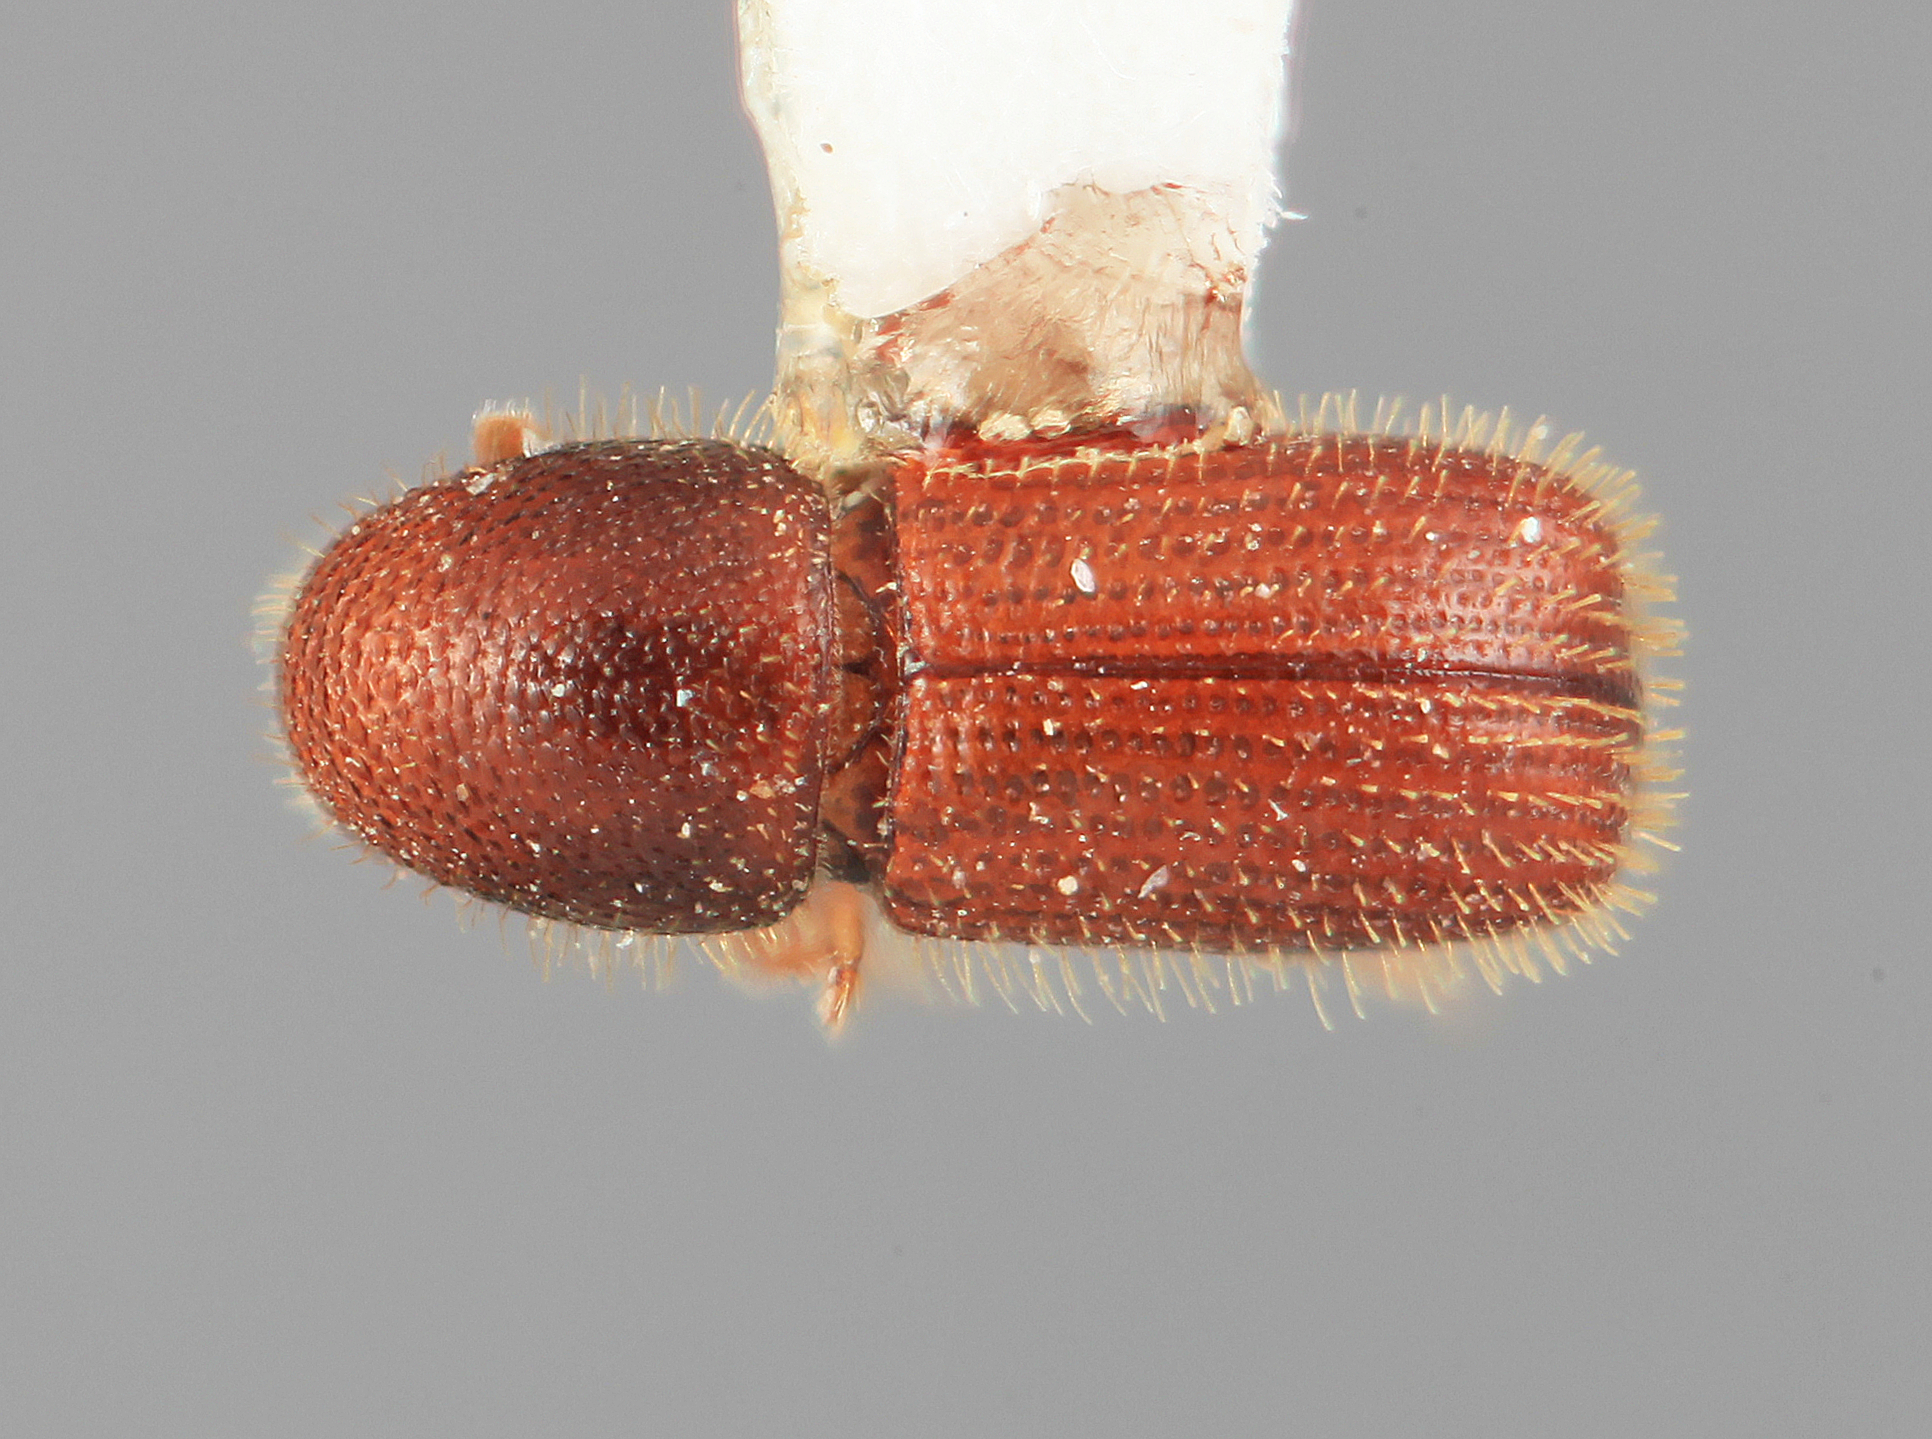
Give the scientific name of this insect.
Dendrocranulus limatus
